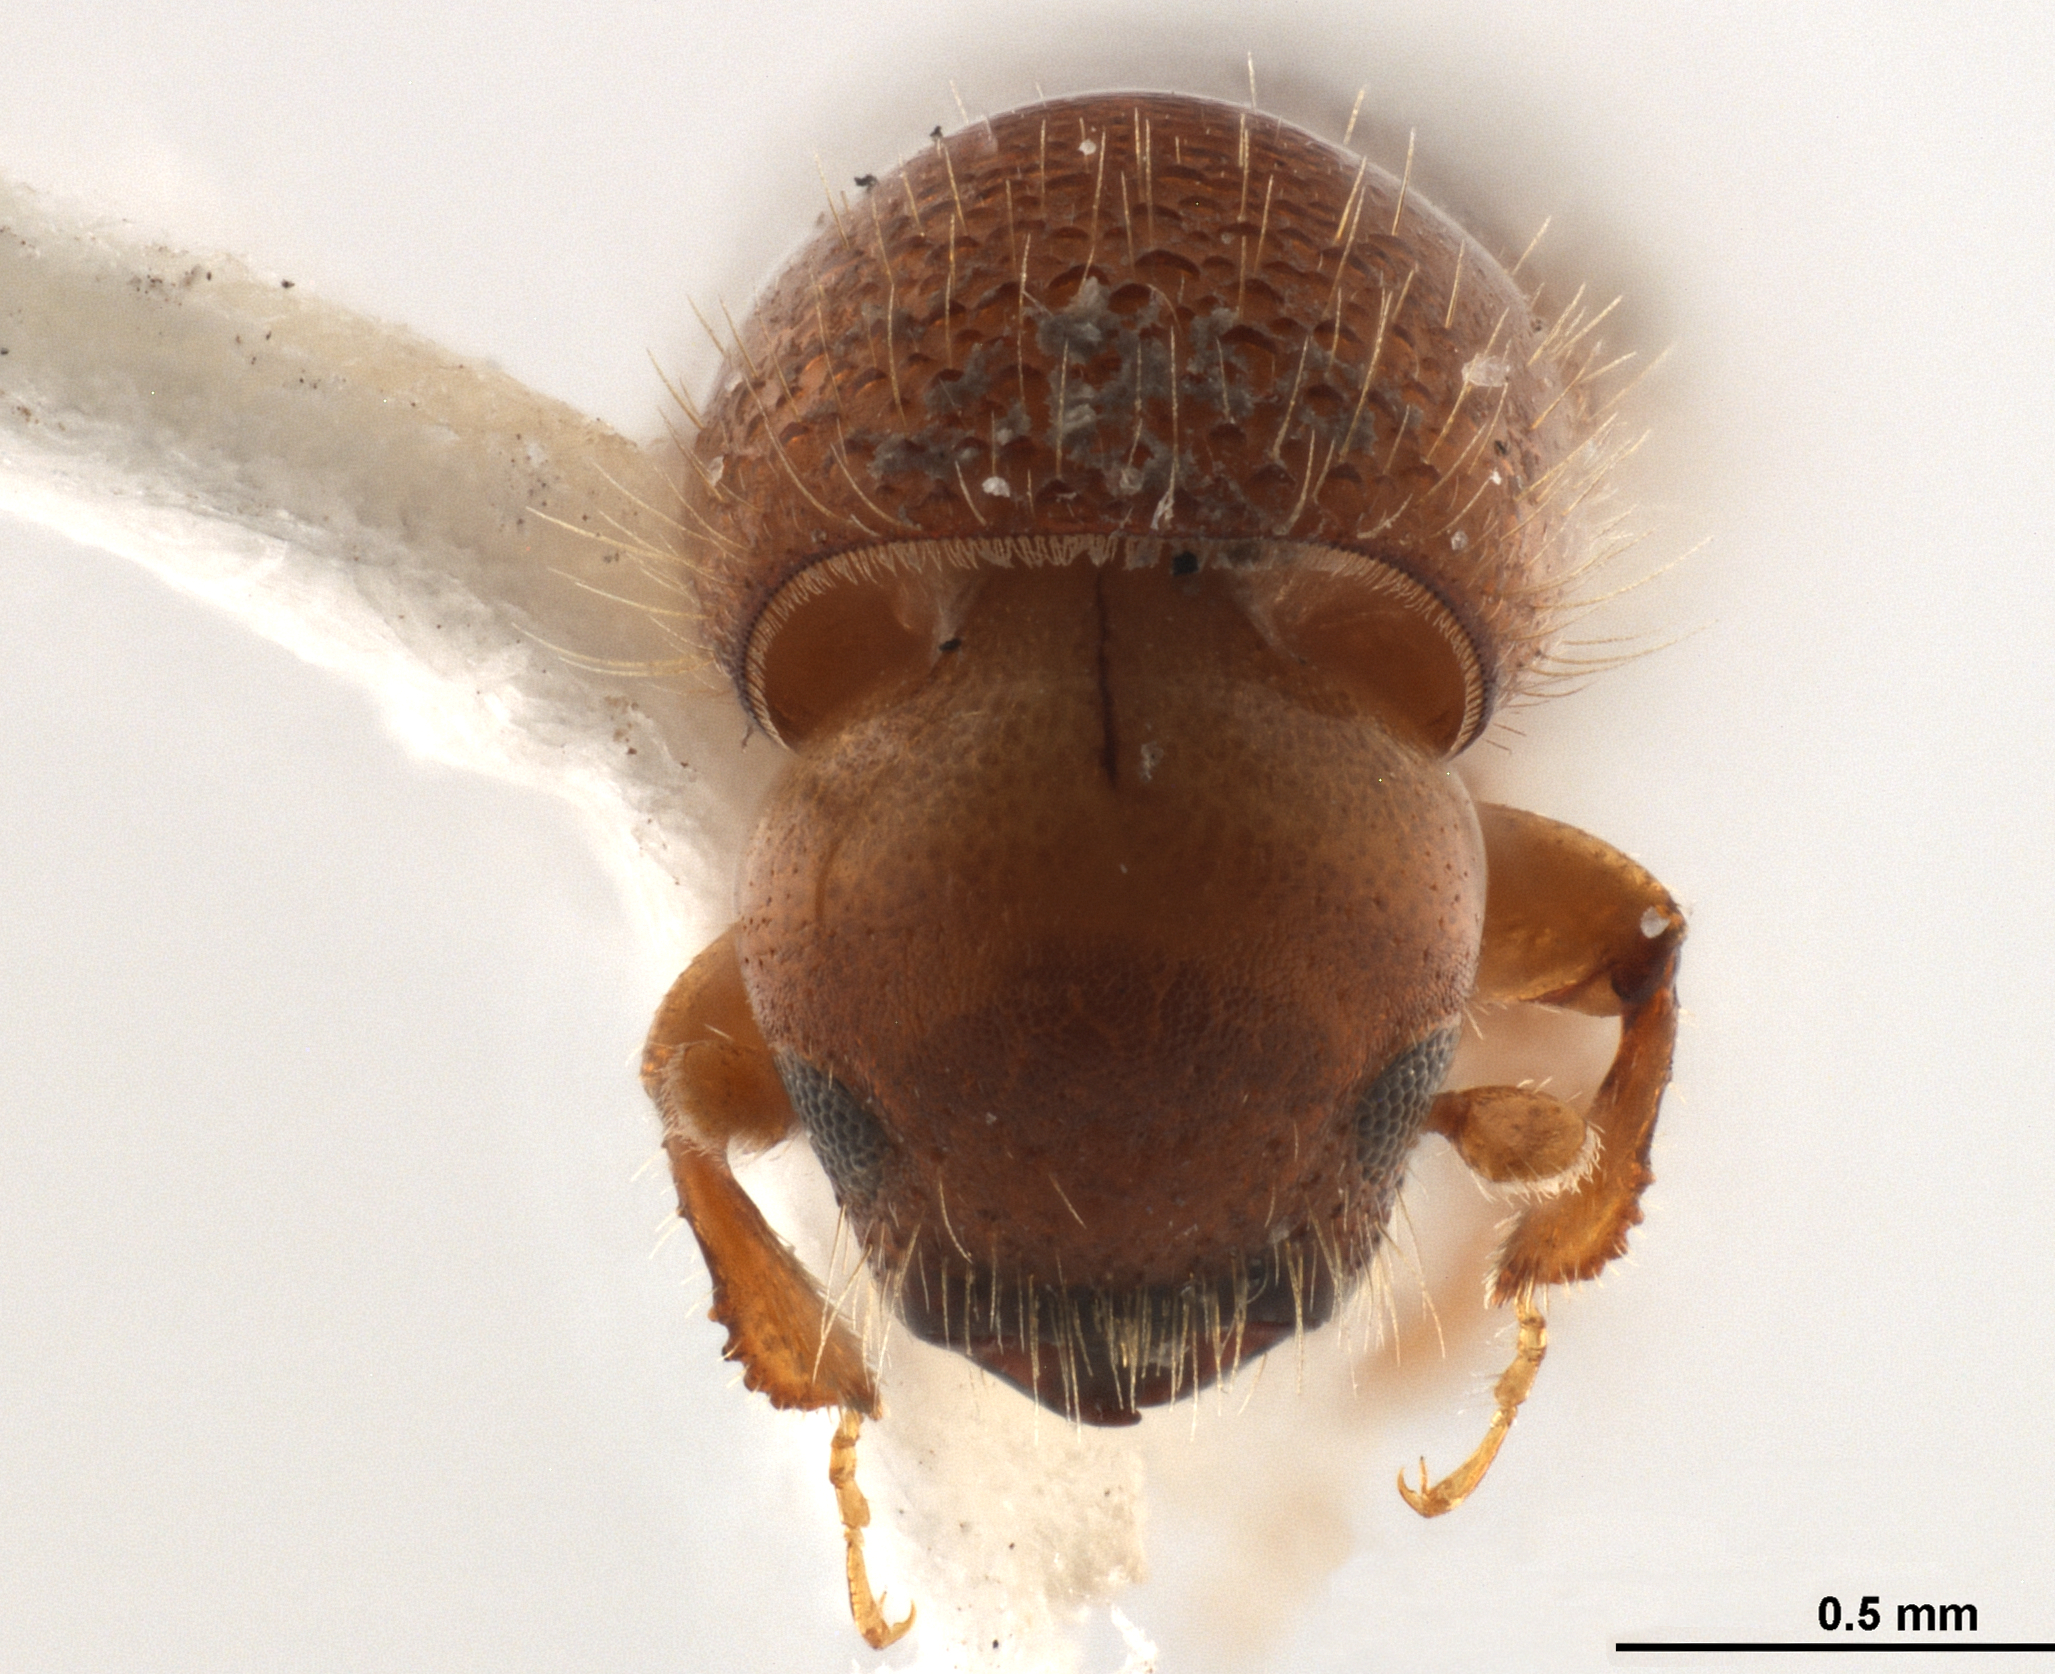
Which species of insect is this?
Coptoborus vespatorius
